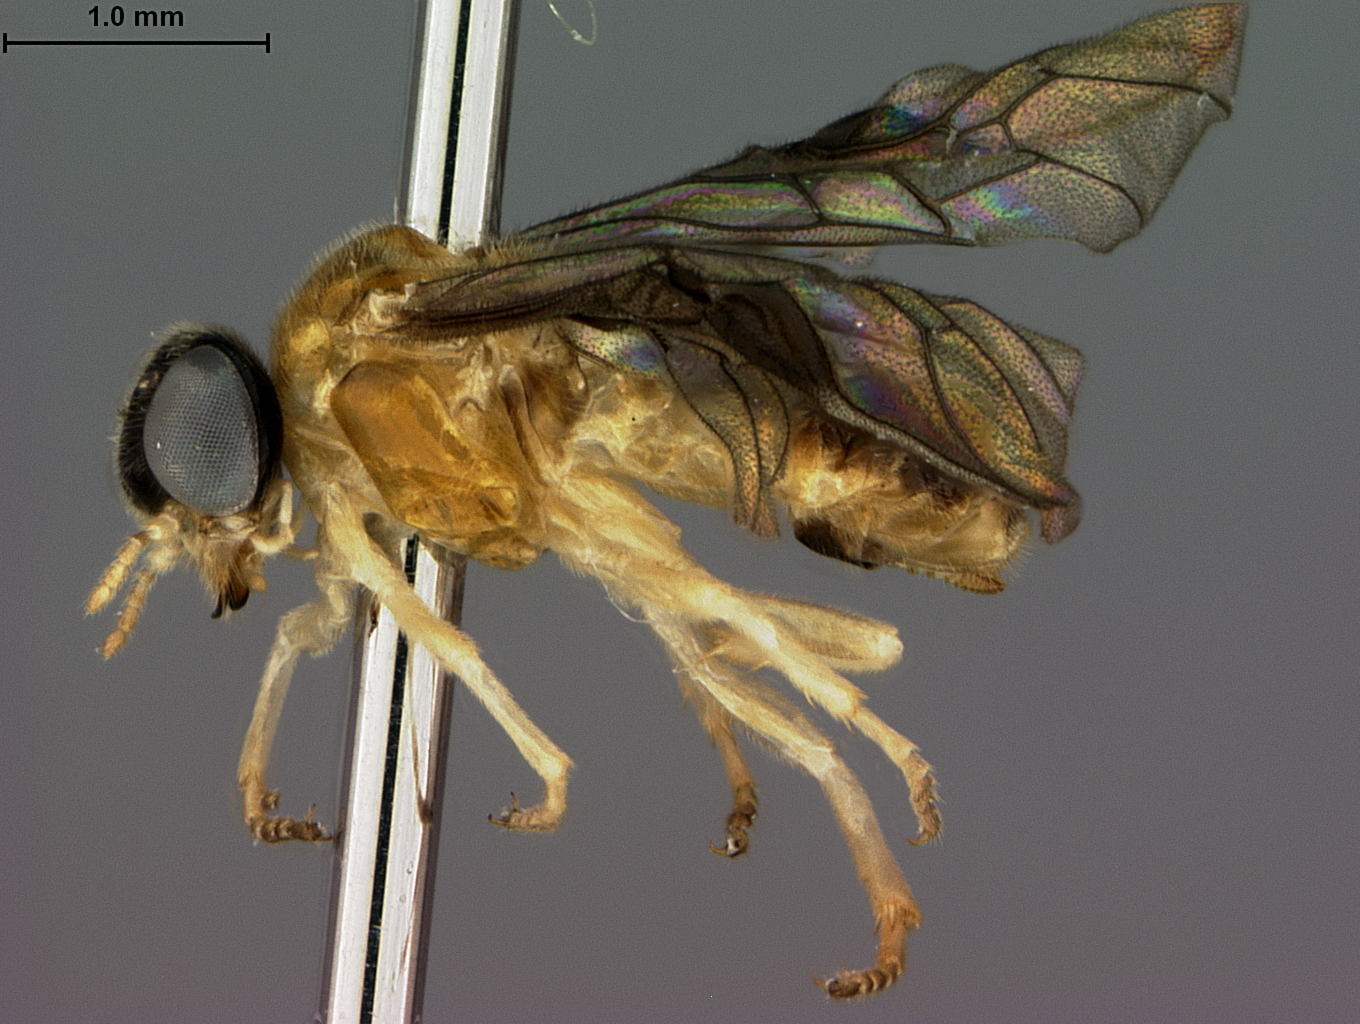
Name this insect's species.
Acordulecera montserratensis
